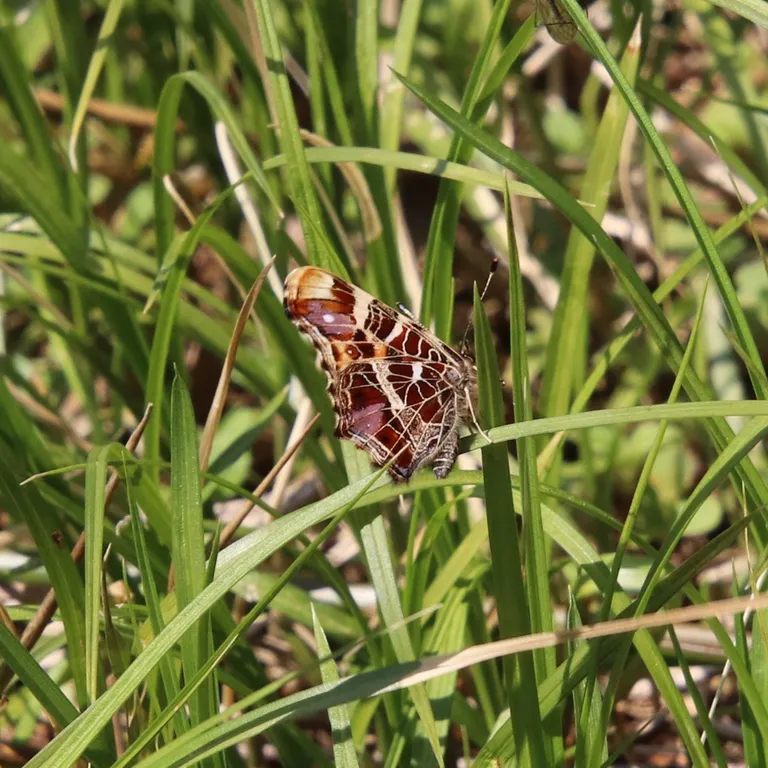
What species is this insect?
Araschnia levana
